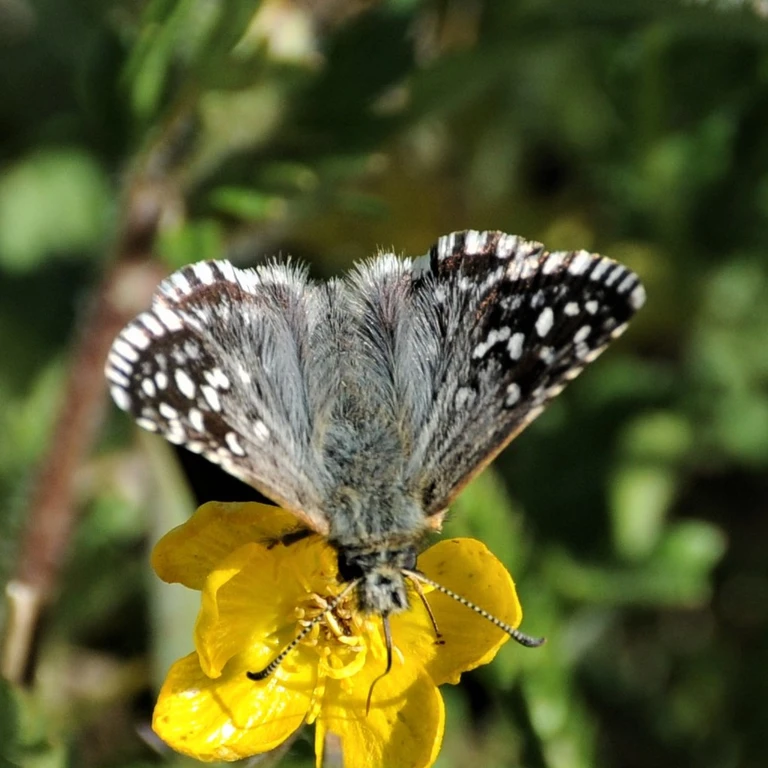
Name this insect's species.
Pyrgus malvae
